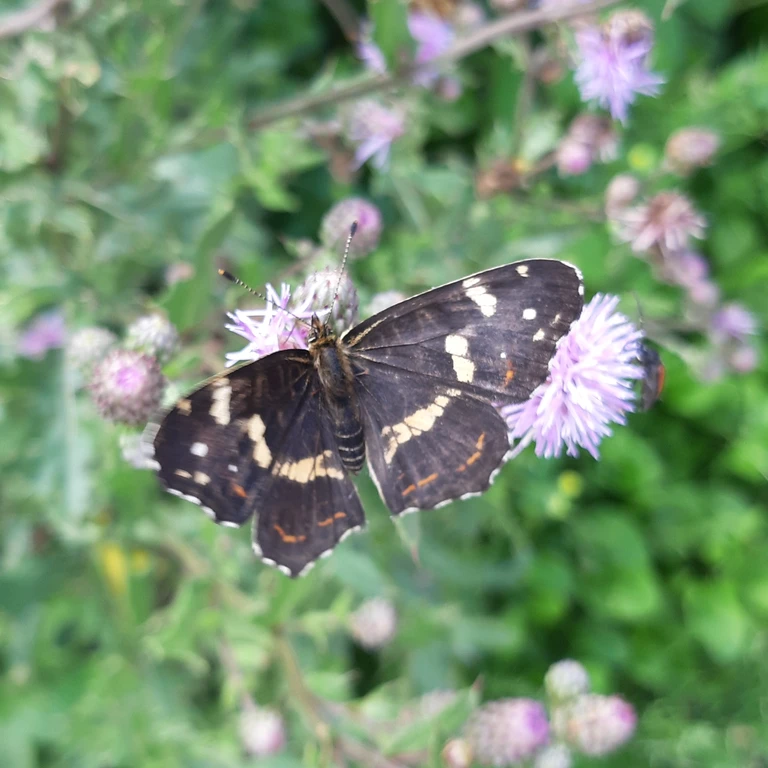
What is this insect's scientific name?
Araschnia levana
